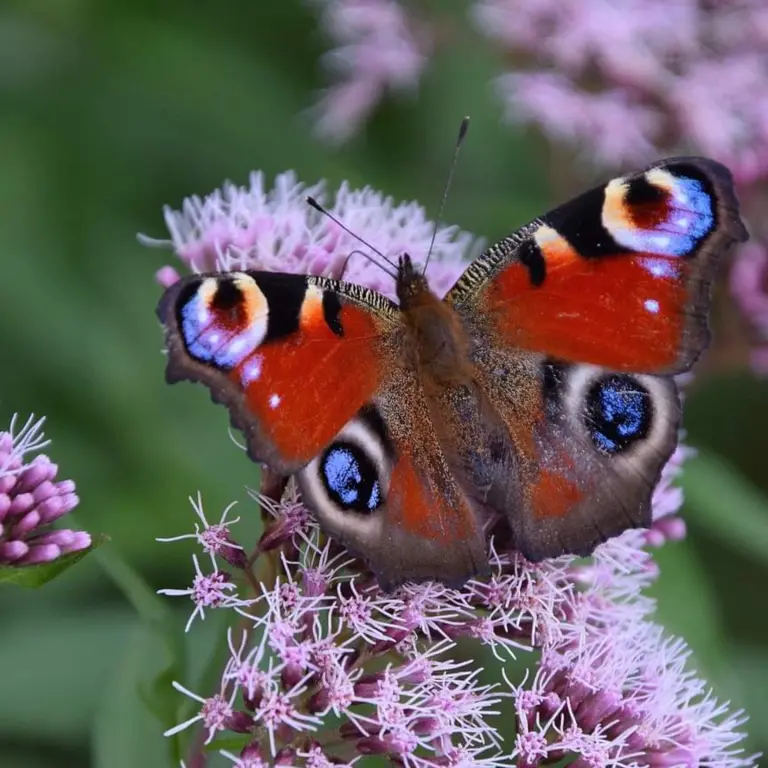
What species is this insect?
Aglais io
